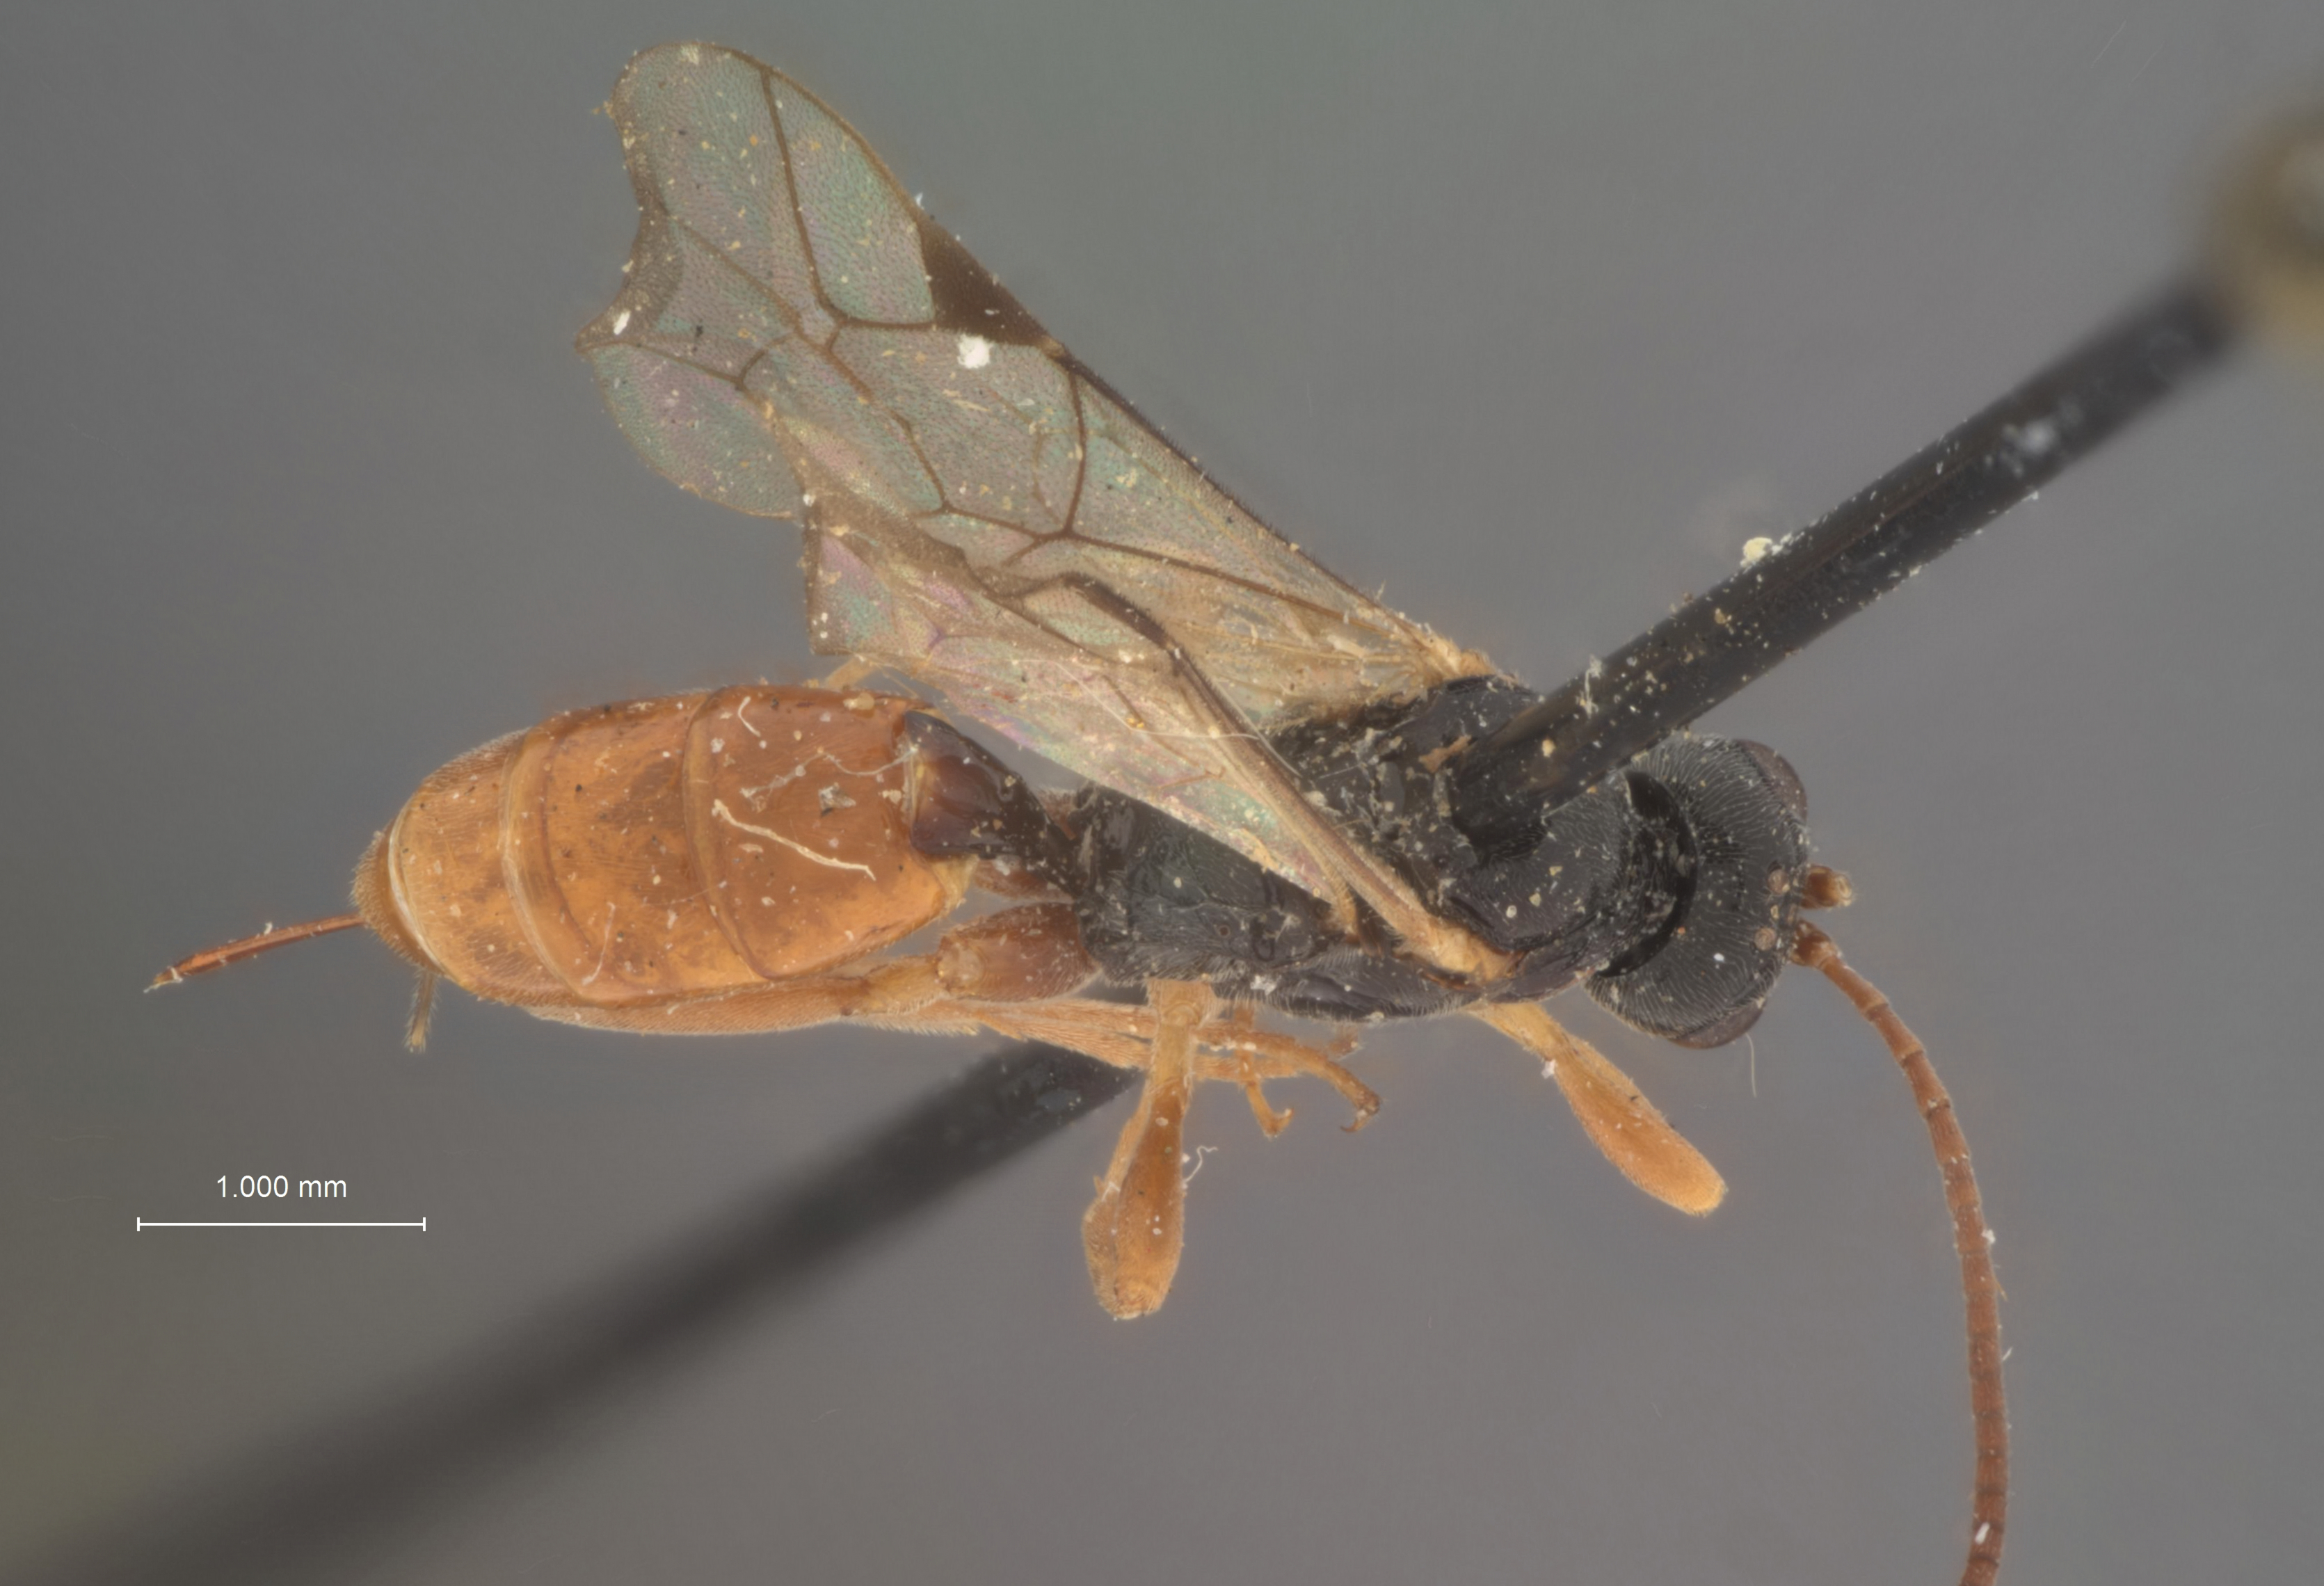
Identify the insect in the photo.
Bathymetis antipoda
